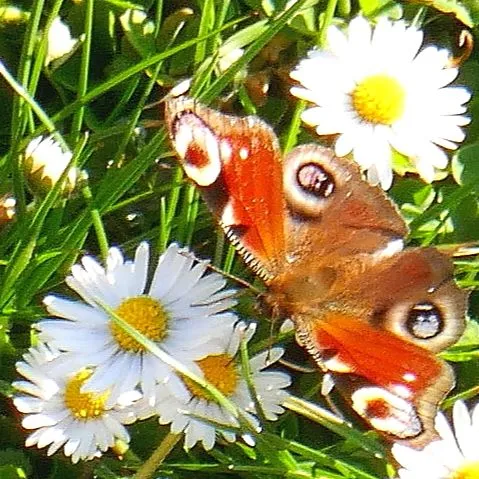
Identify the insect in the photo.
Aglais io
